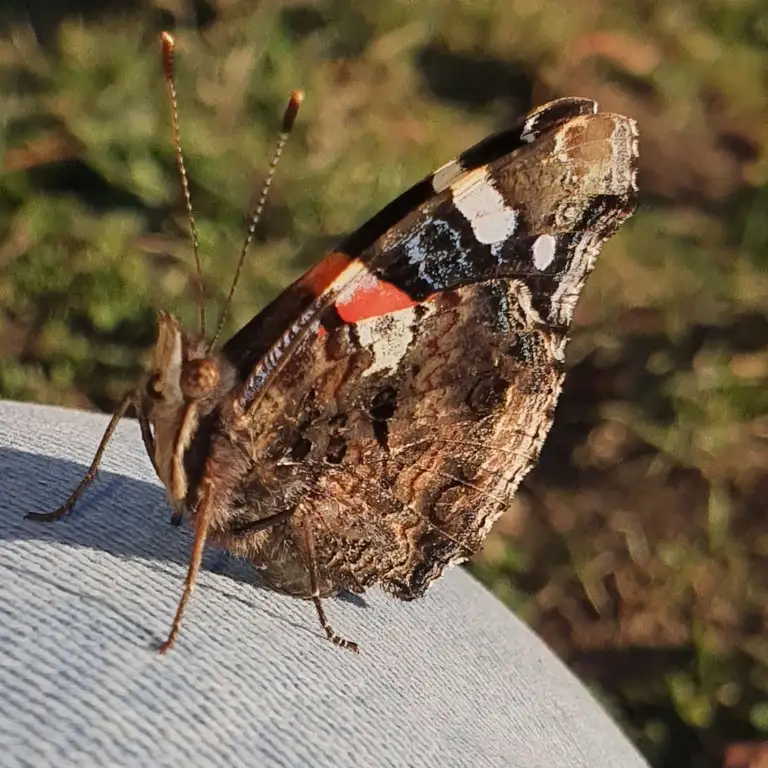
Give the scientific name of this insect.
Vanessa atalanta
